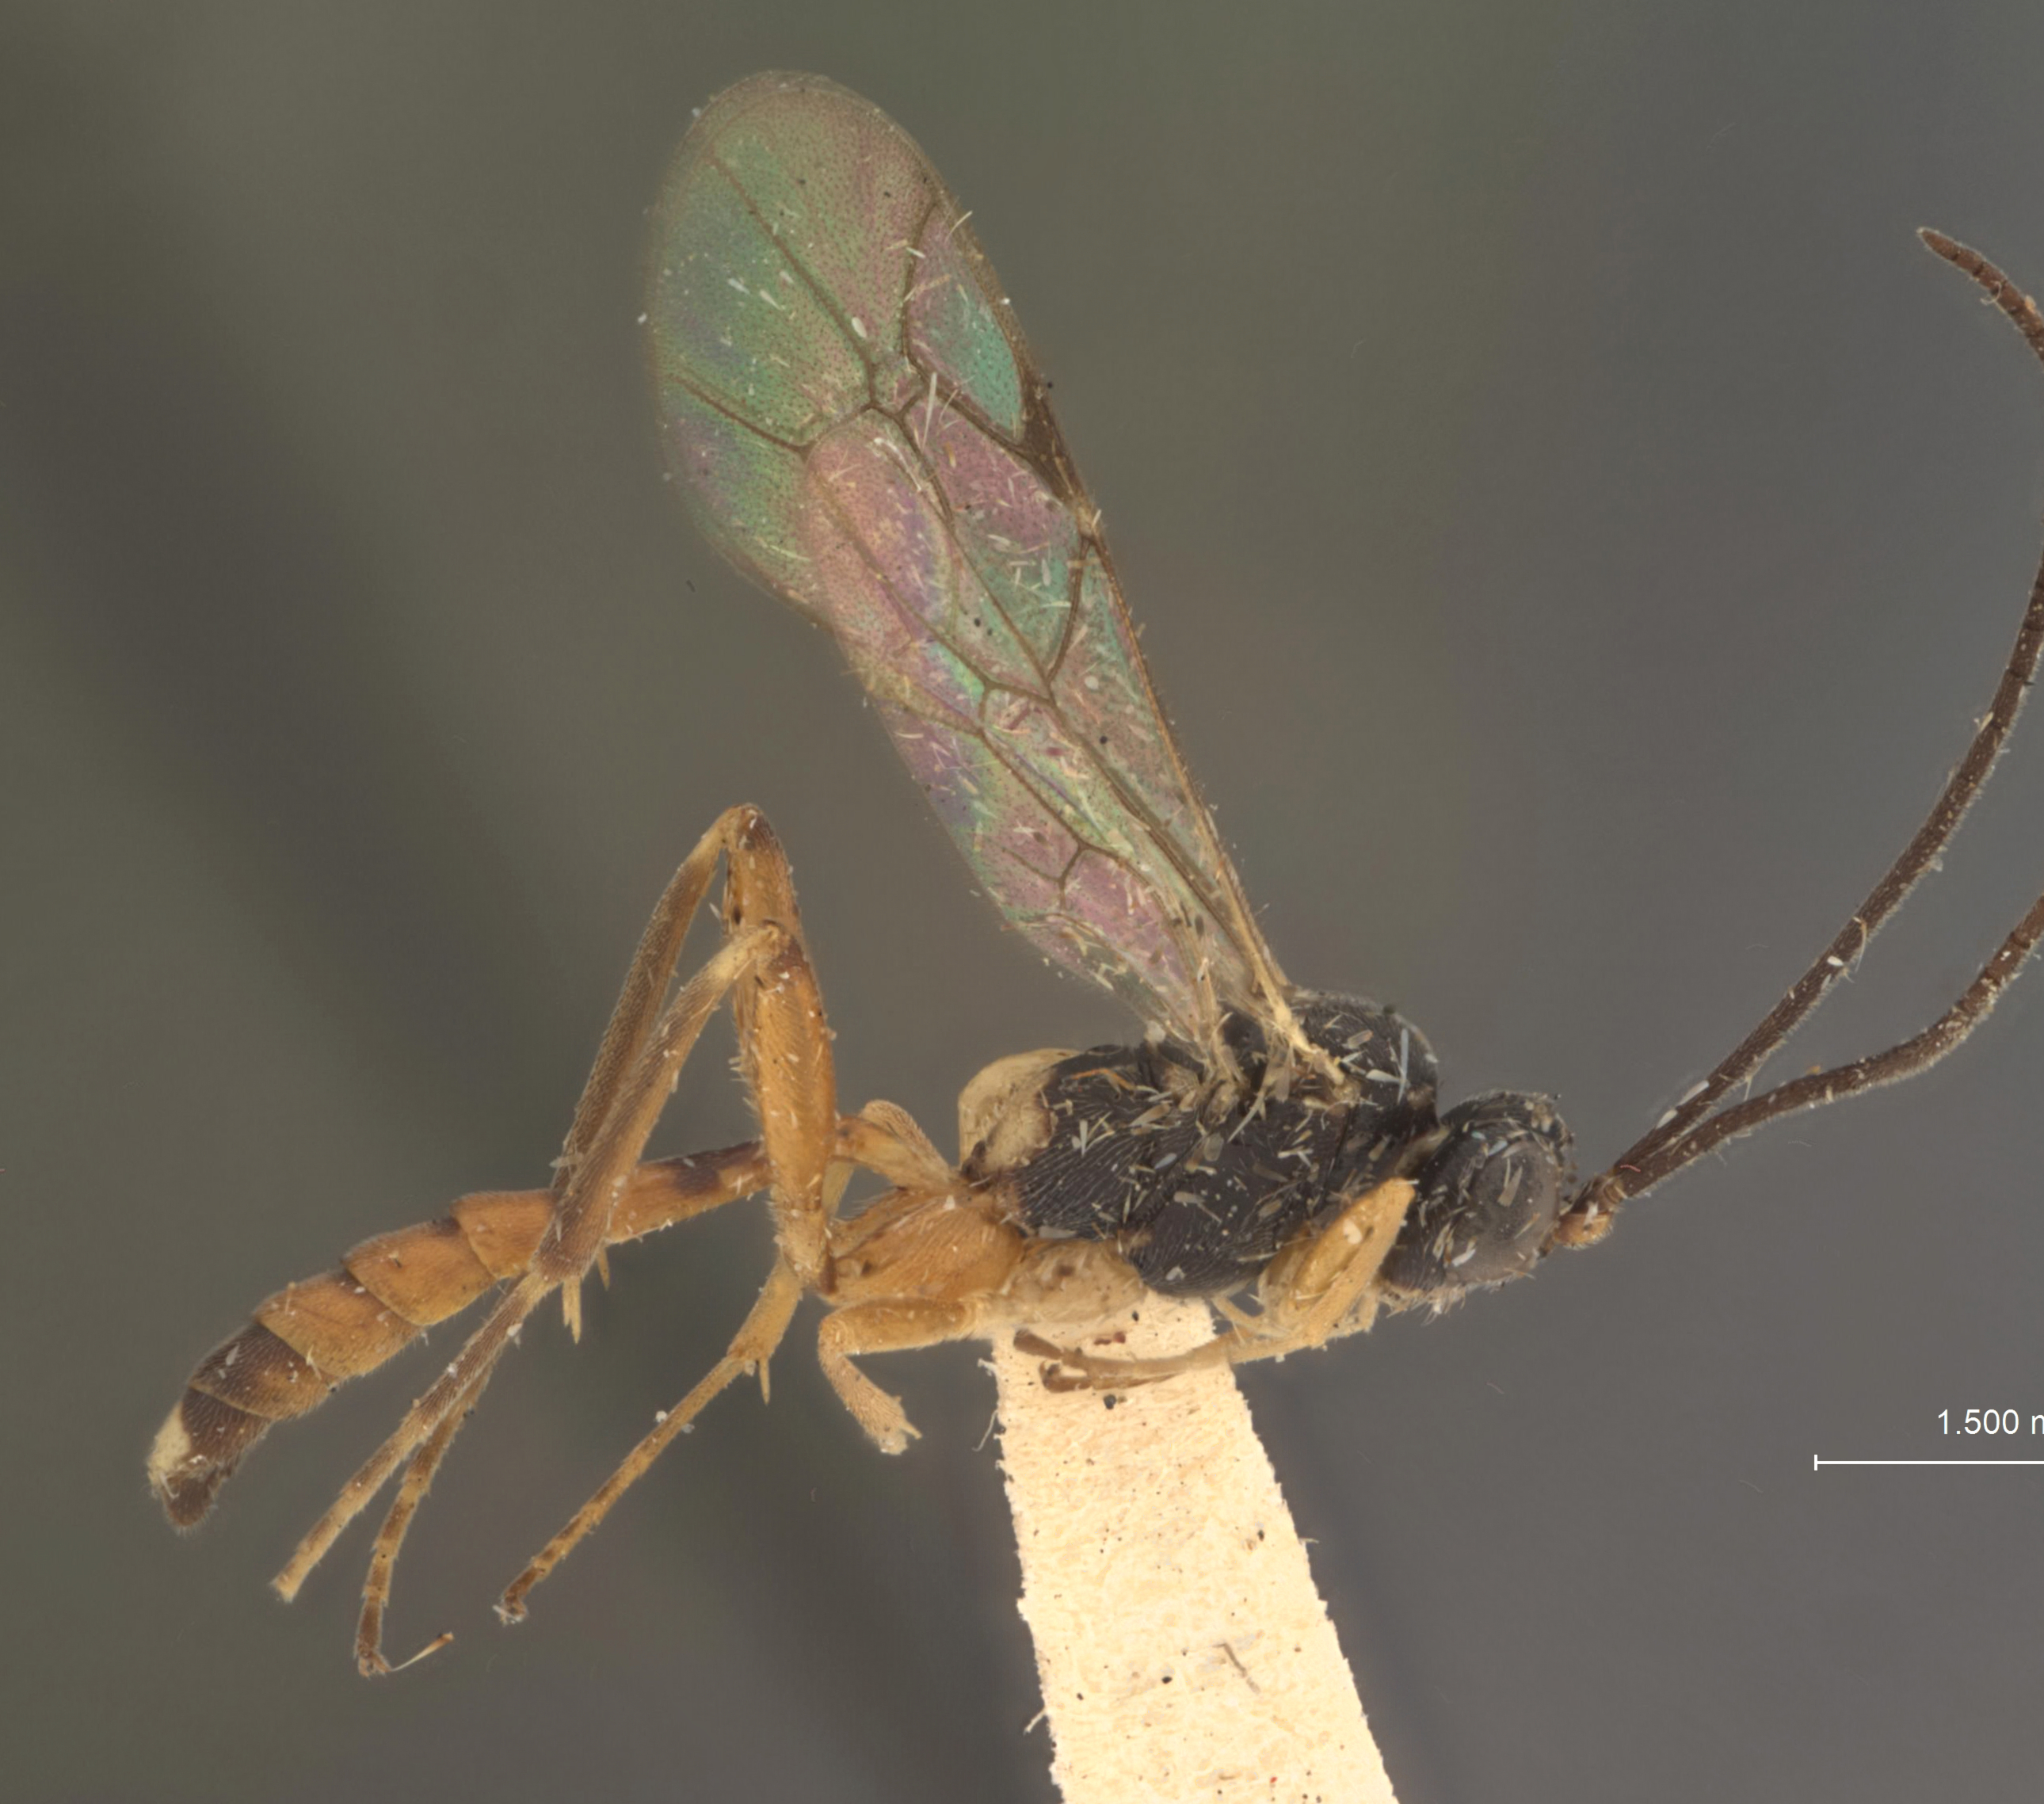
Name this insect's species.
Spilocryptus propodeum
